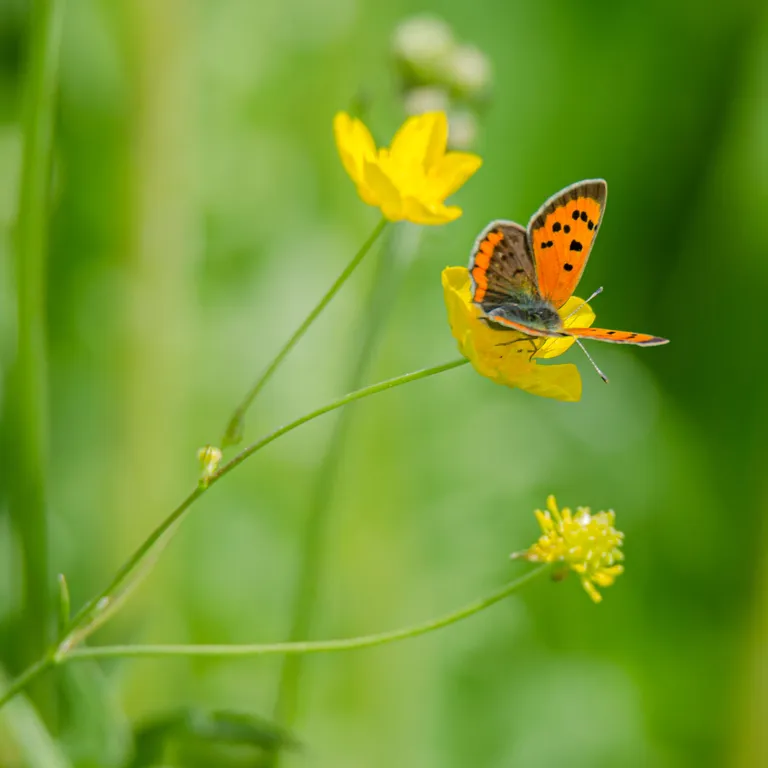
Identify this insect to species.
Lycaena phlaeas
